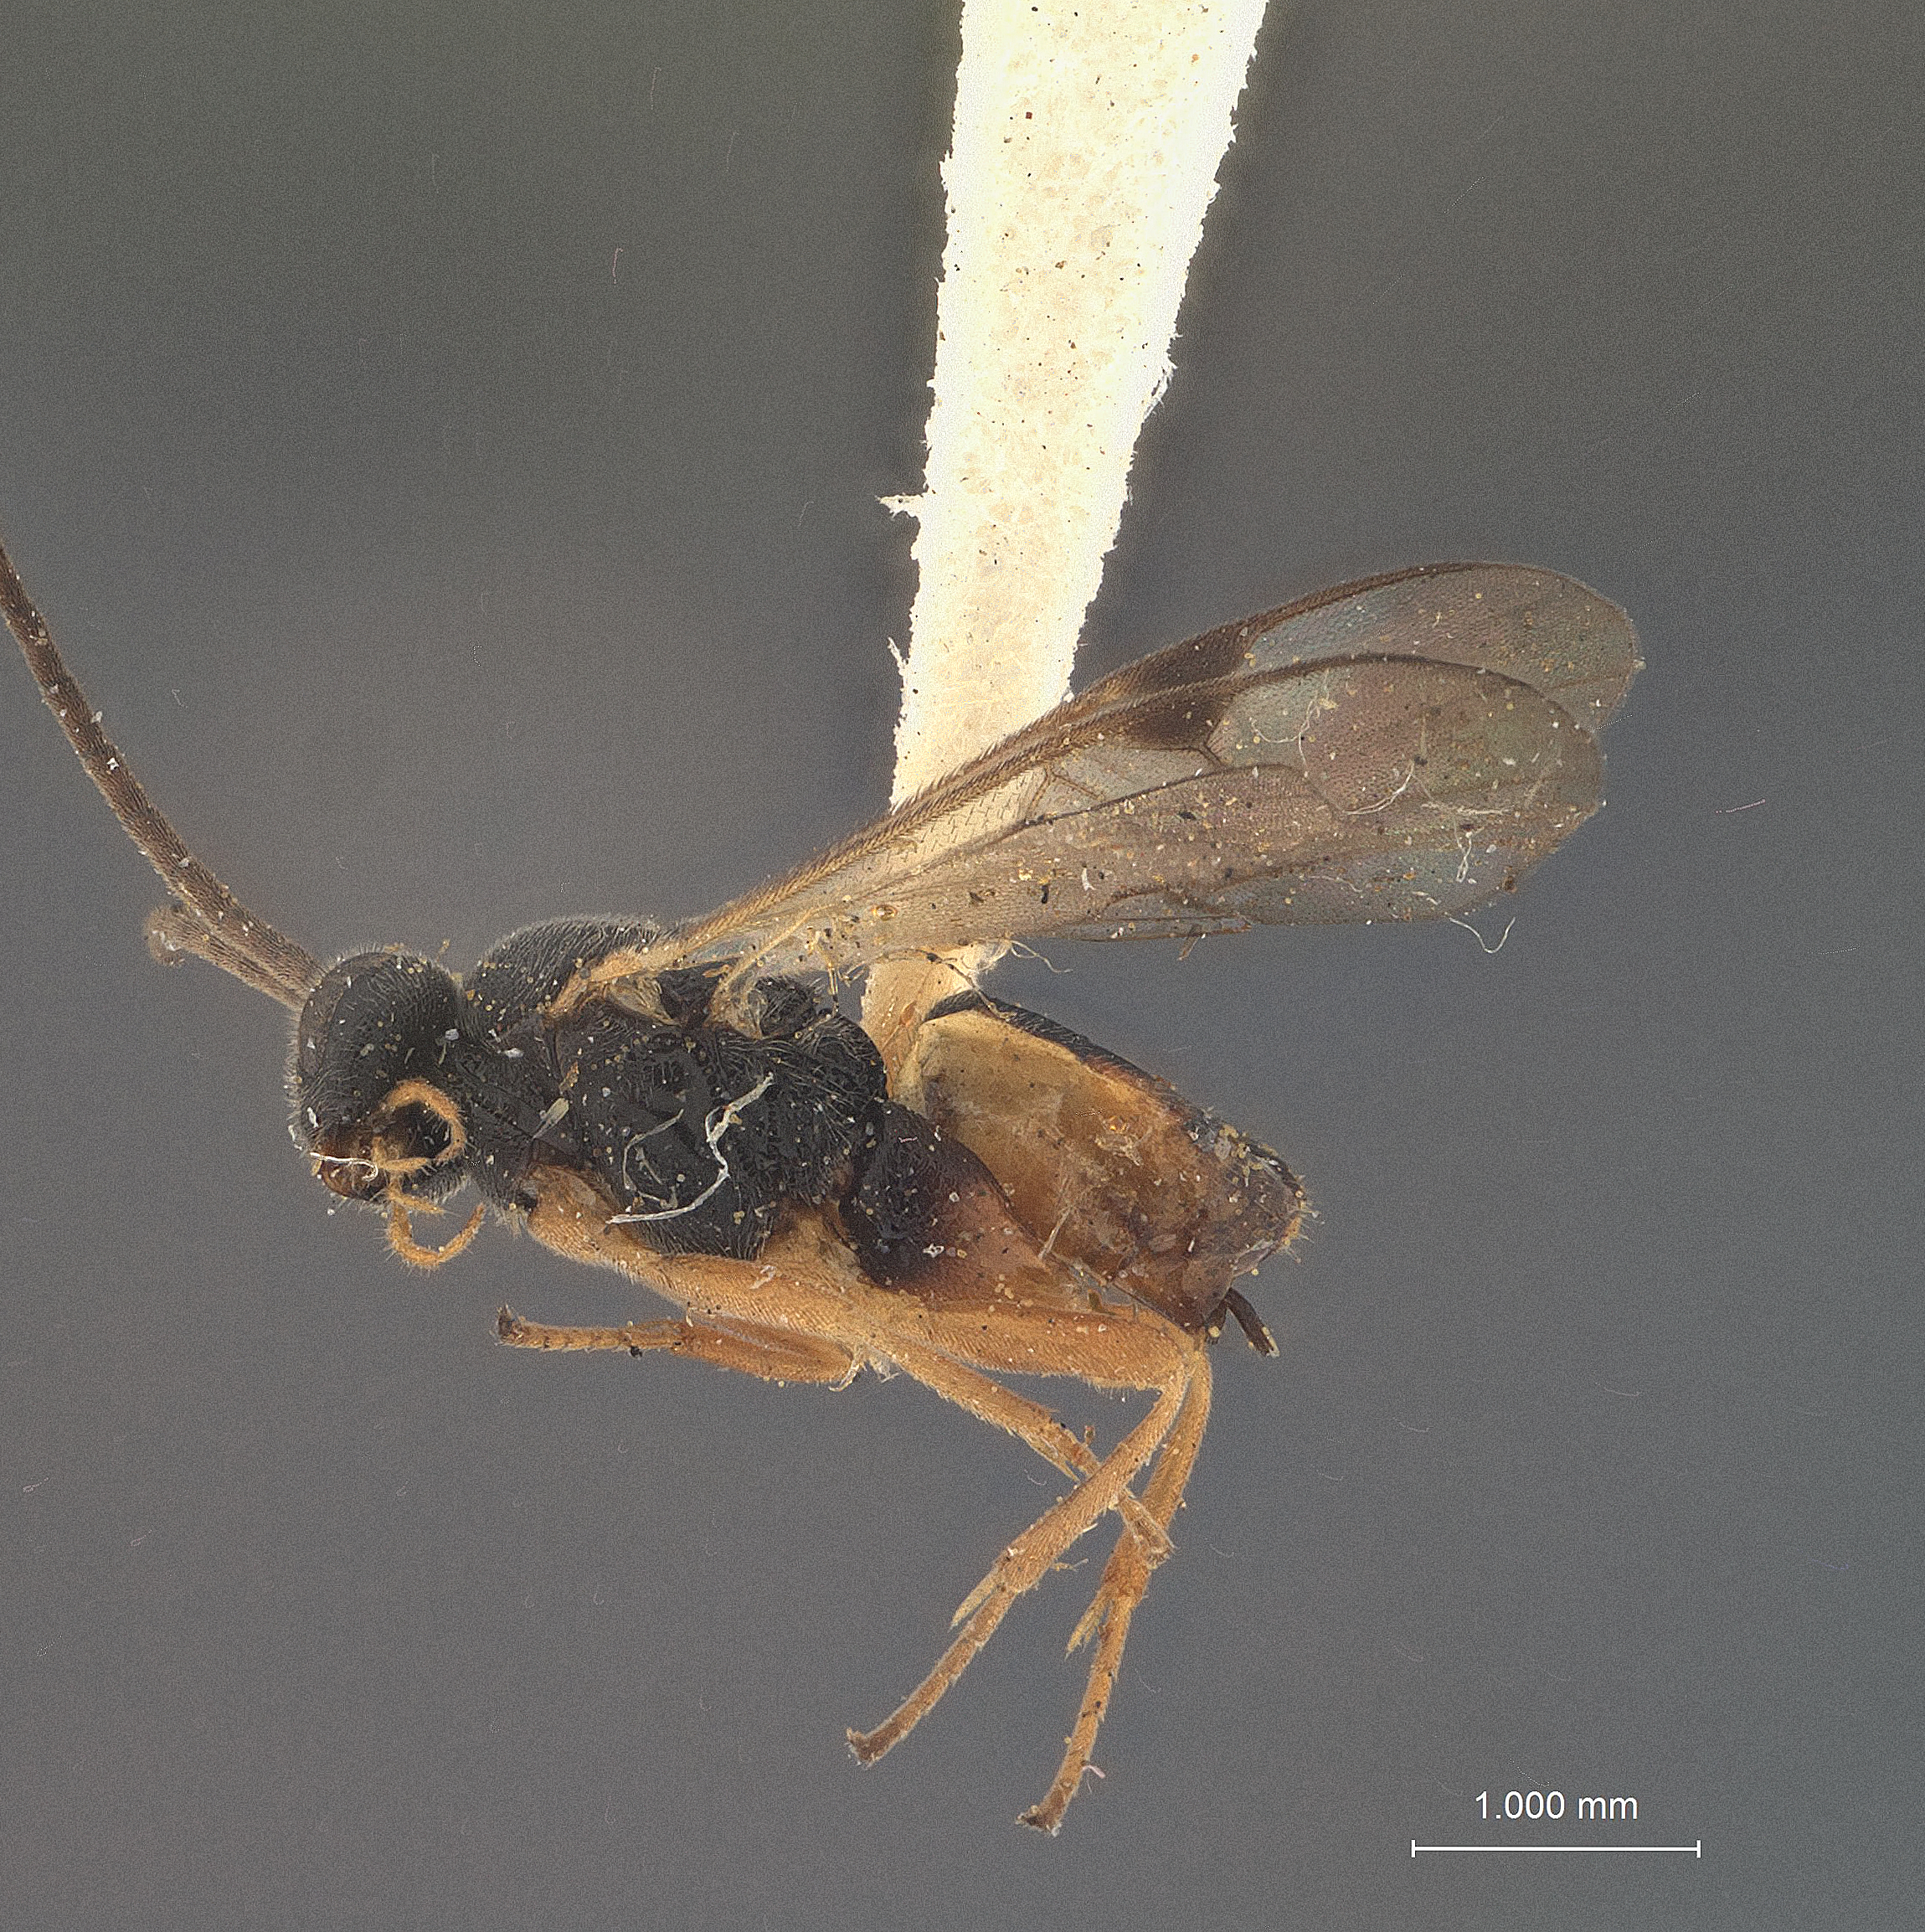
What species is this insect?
Microgaster solidaginis
